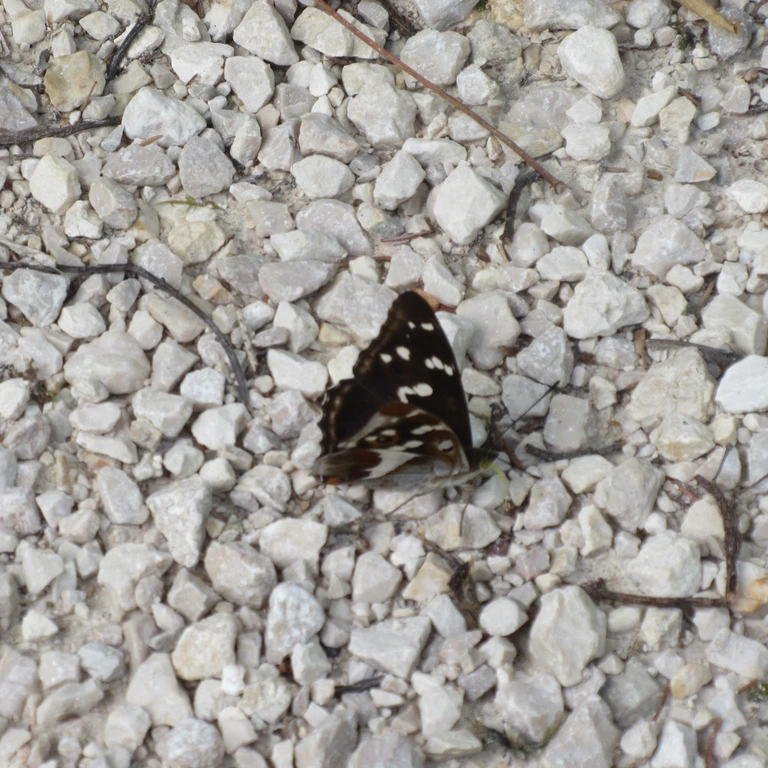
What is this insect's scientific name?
Apatura iris
